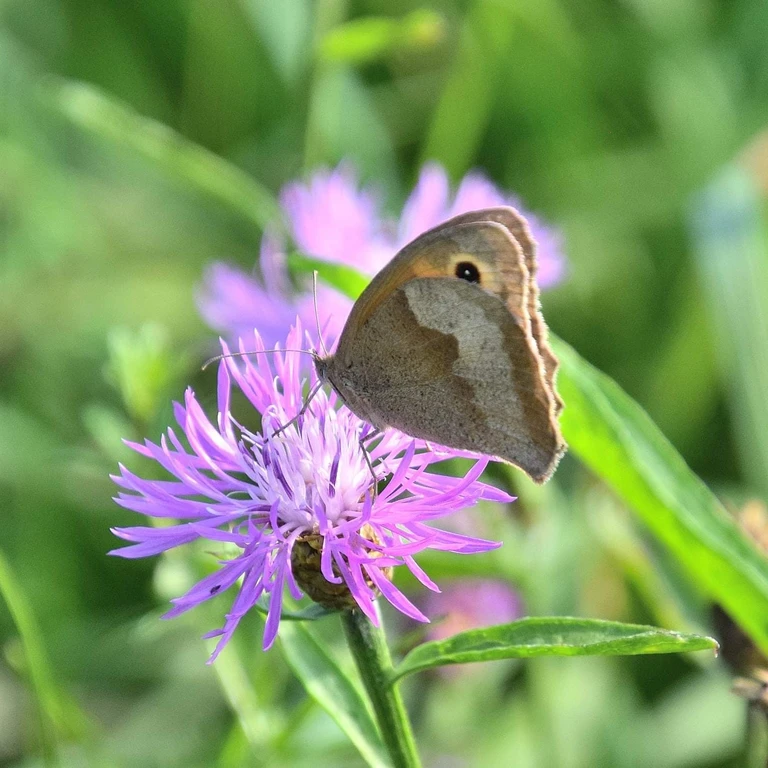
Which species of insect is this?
Maniola jurtina
